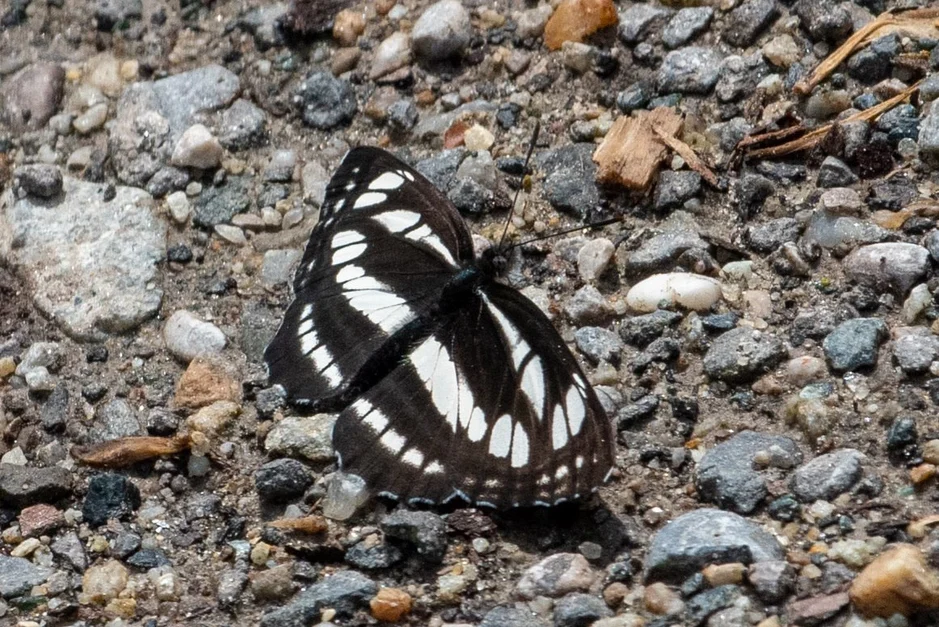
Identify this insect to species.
Neptis sappho
